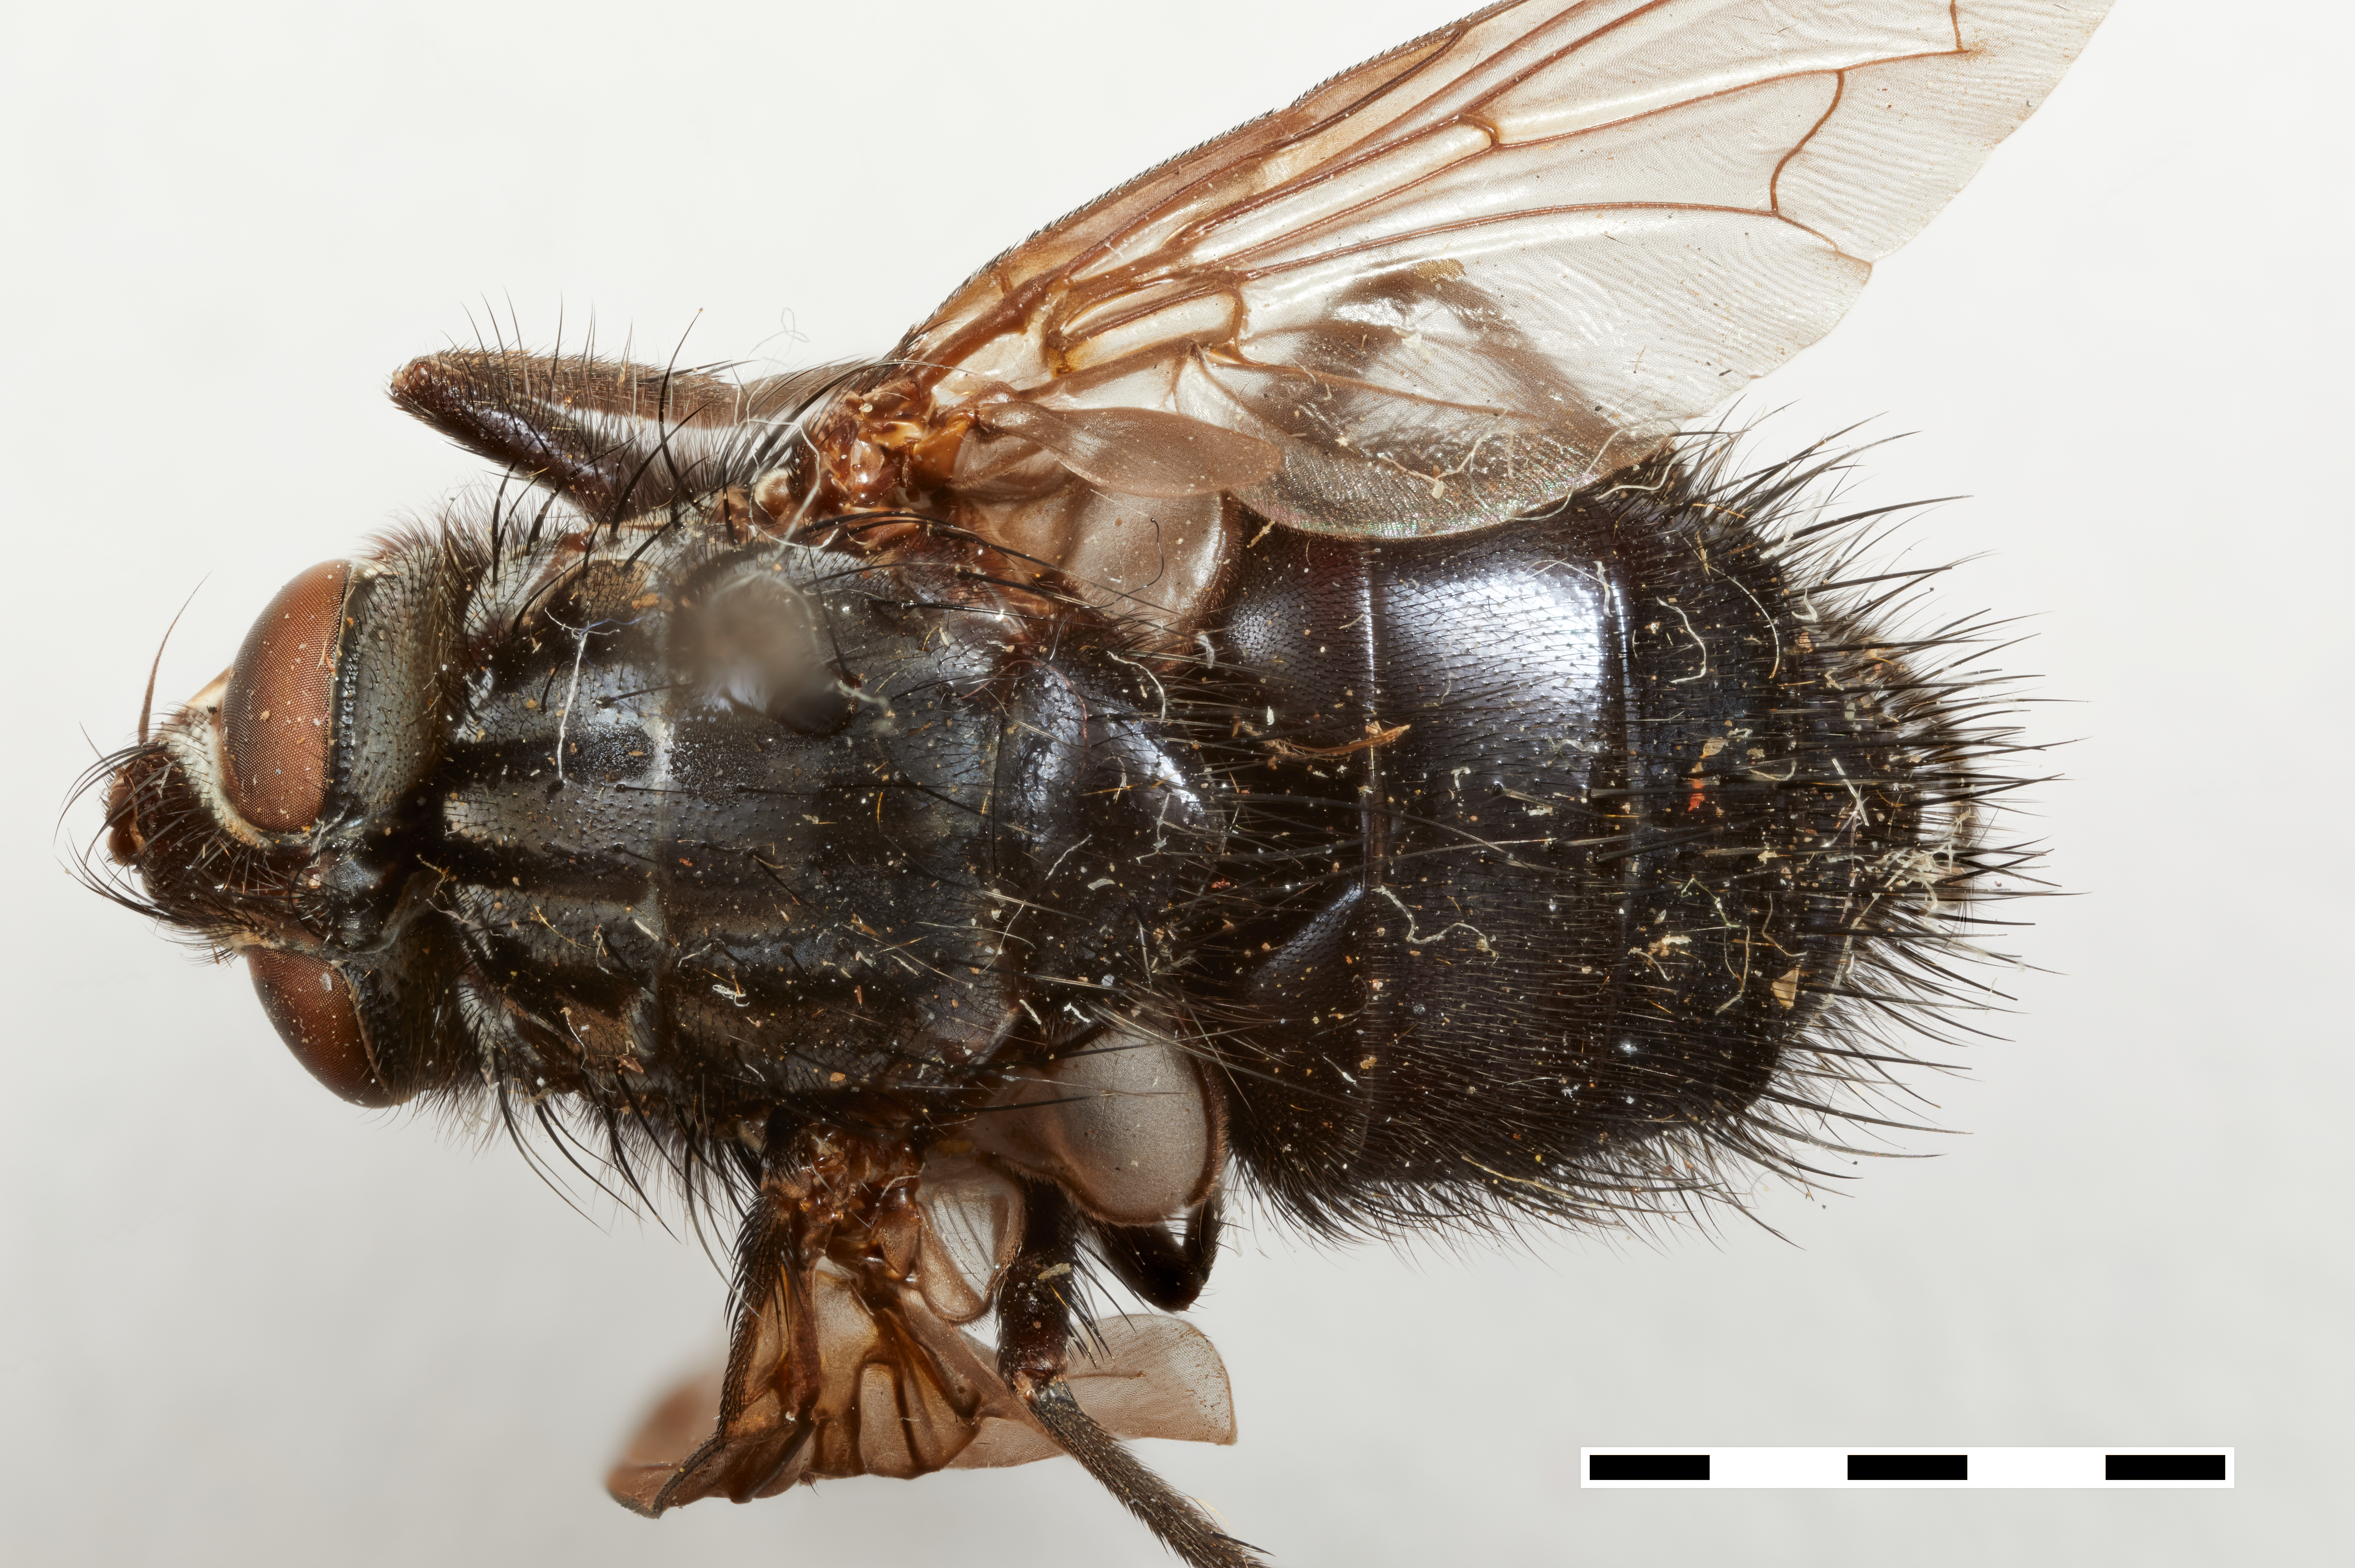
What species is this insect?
Psecacera atriventris
